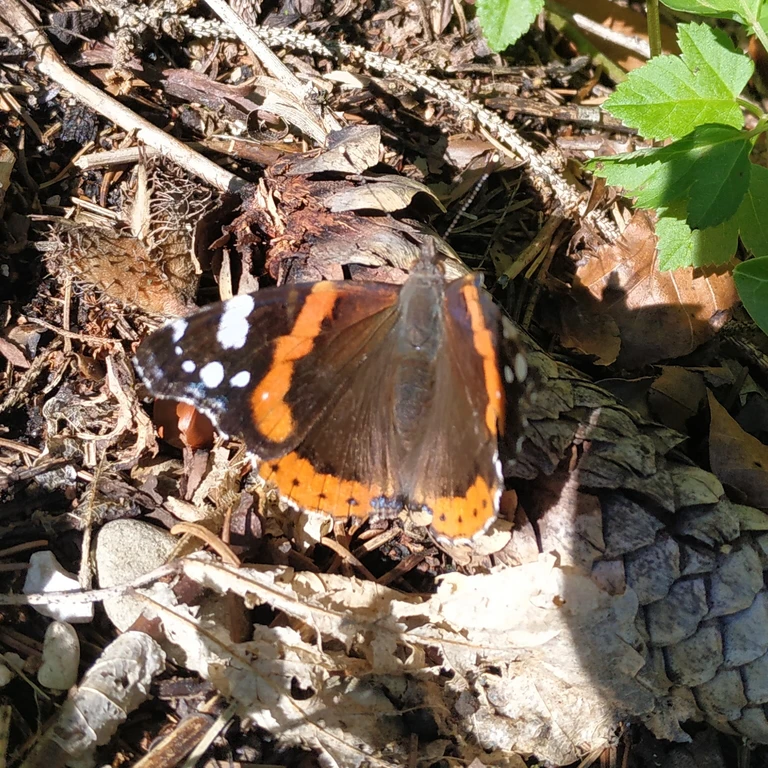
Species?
Vanessa atalanta
